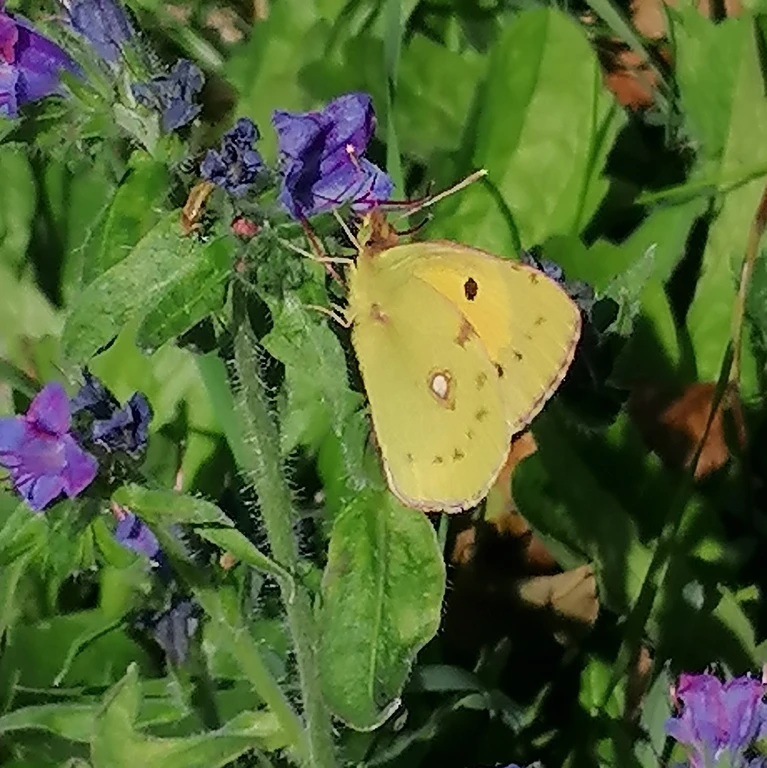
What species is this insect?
Colias croceus
